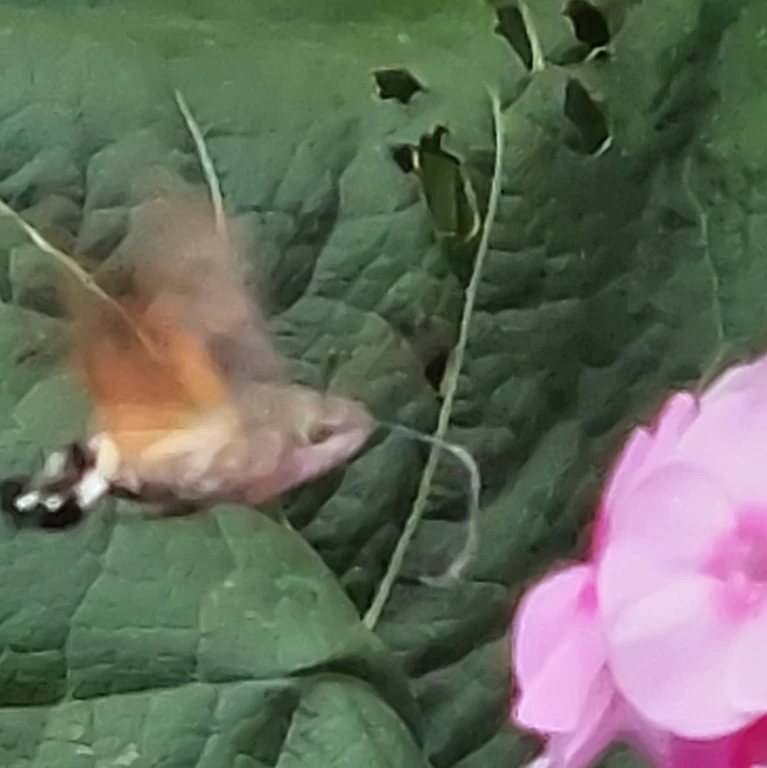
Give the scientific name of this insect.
Macroglossum stellatarum
